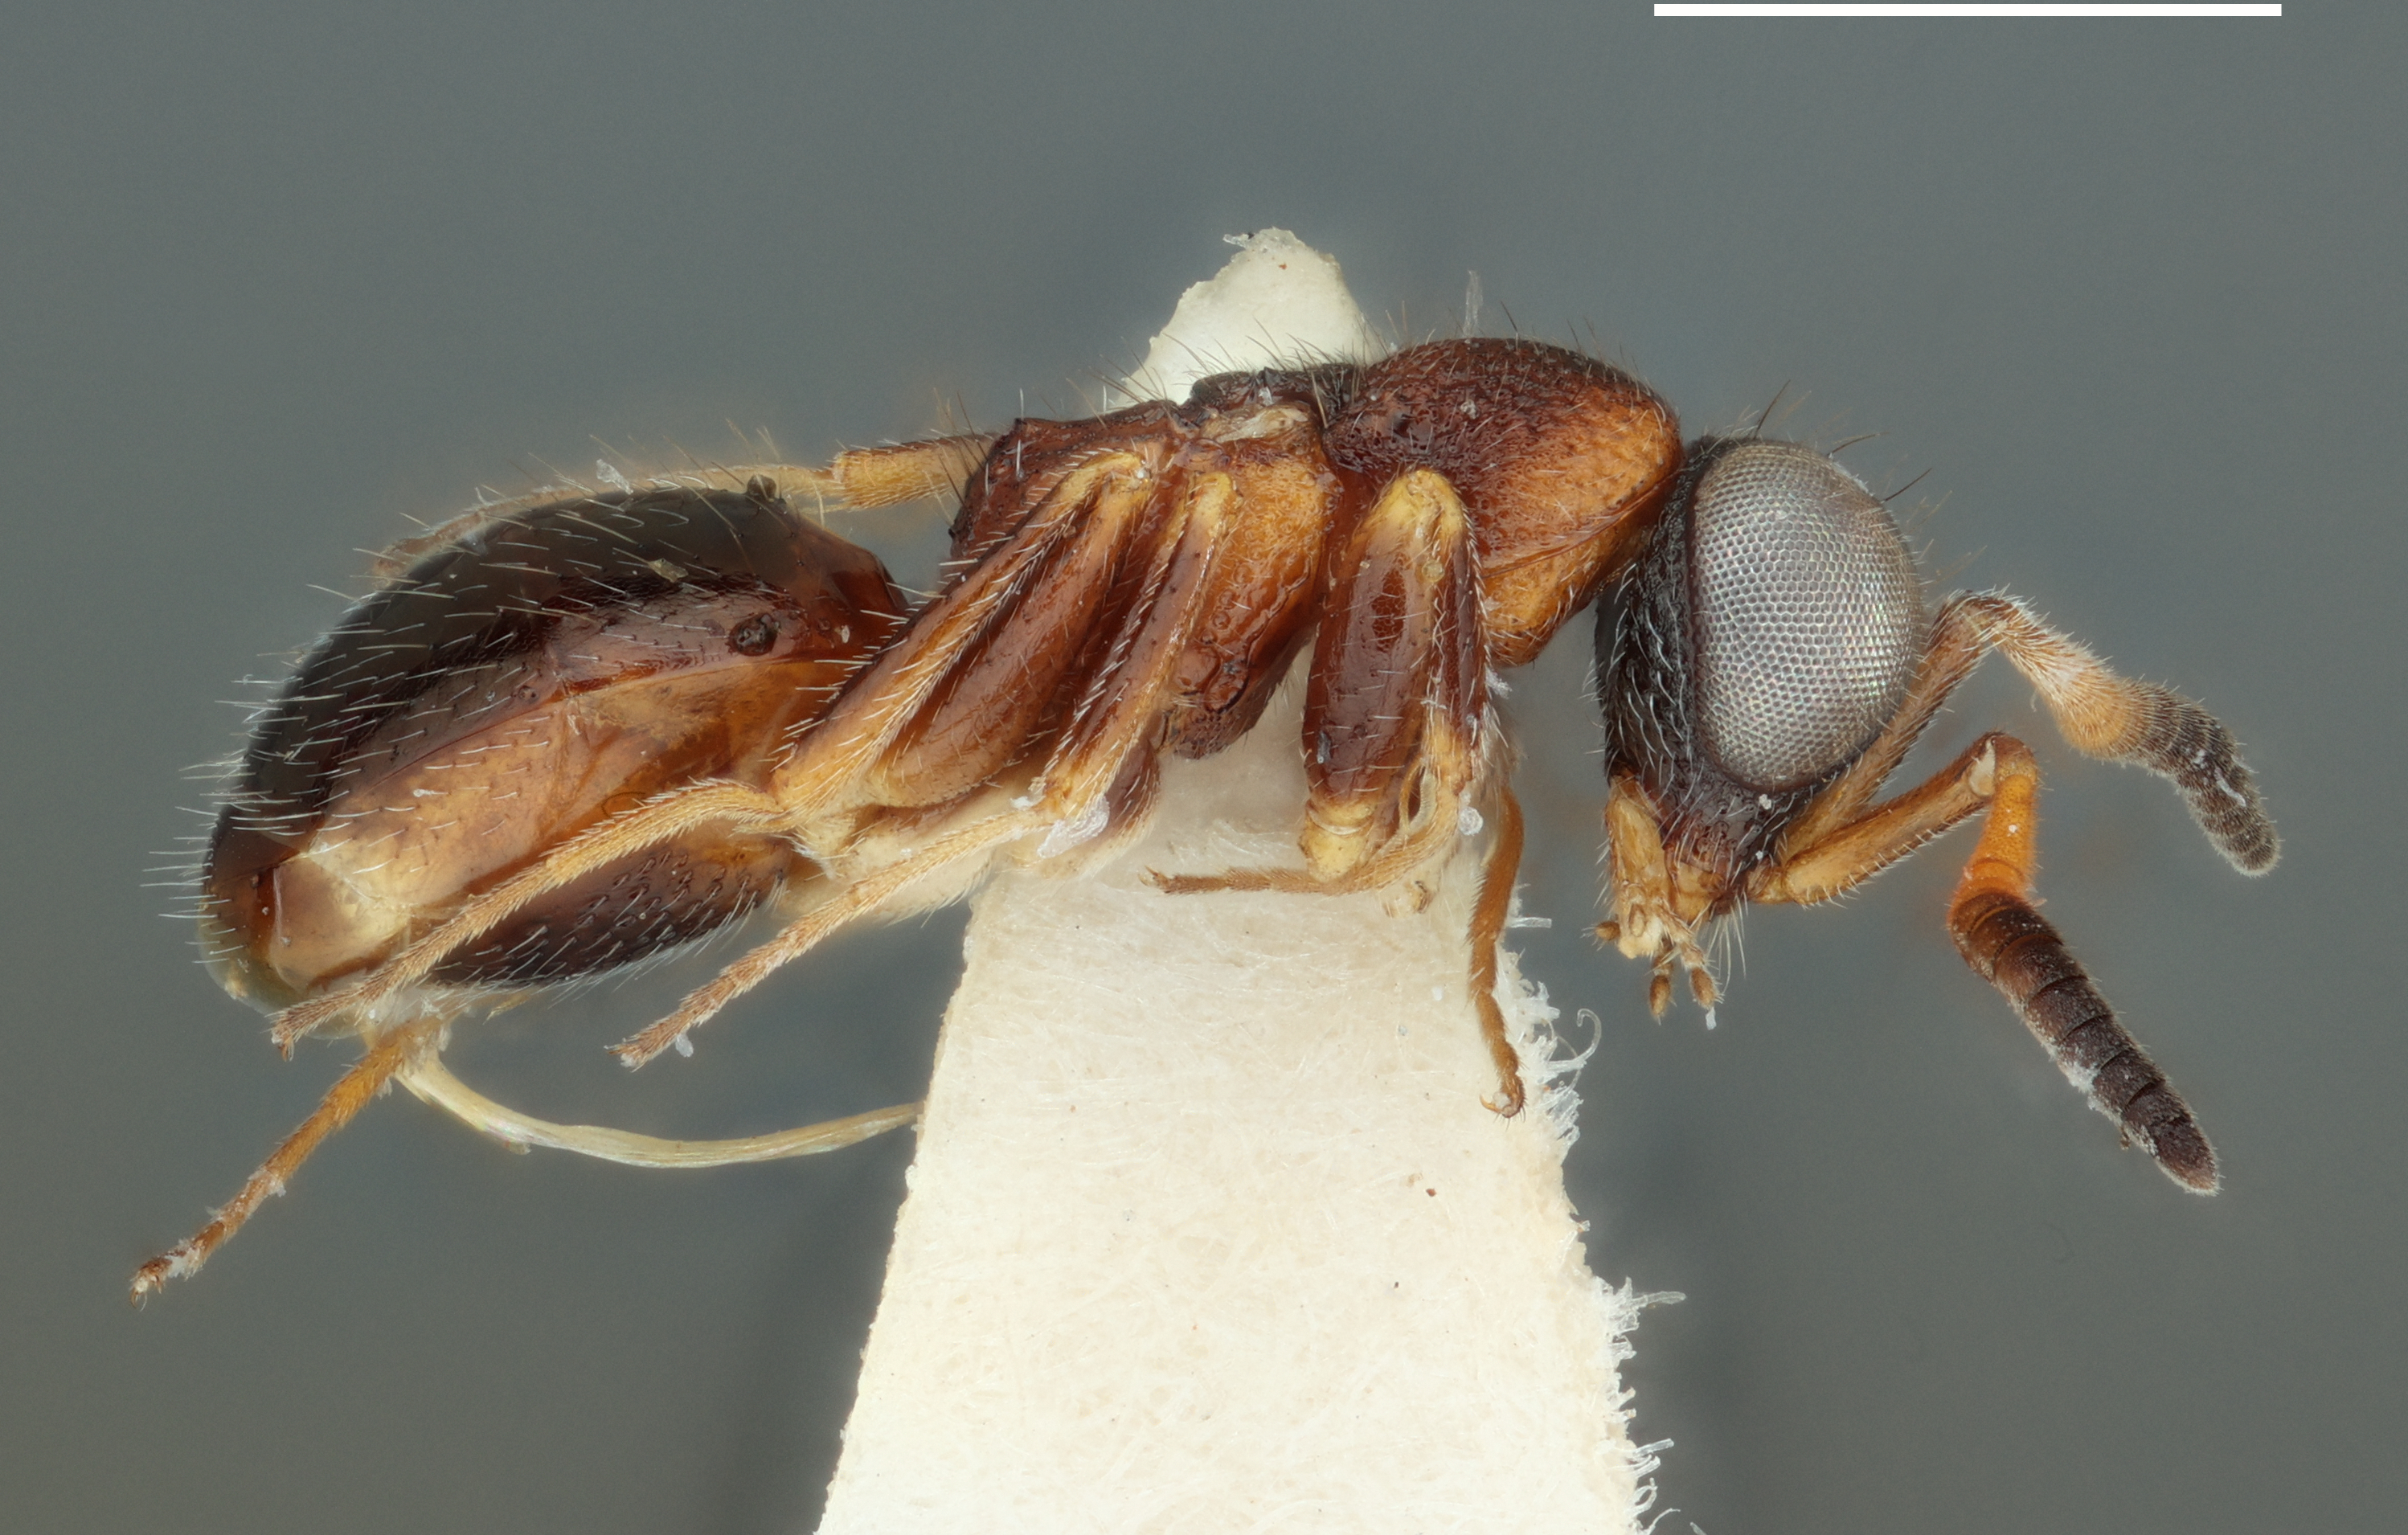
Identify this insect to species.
Baeosega laticeps
